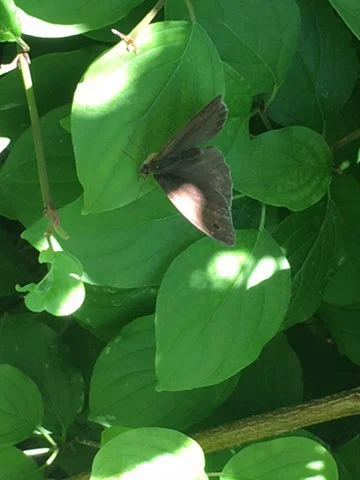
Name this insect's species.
Maniola jurtina
